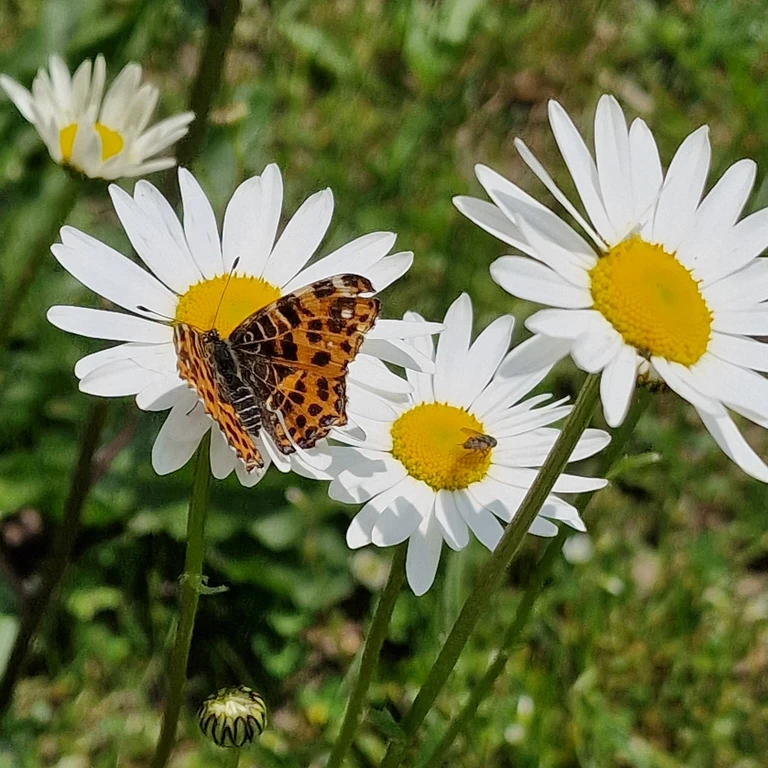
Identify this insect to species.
Araschnia levana
